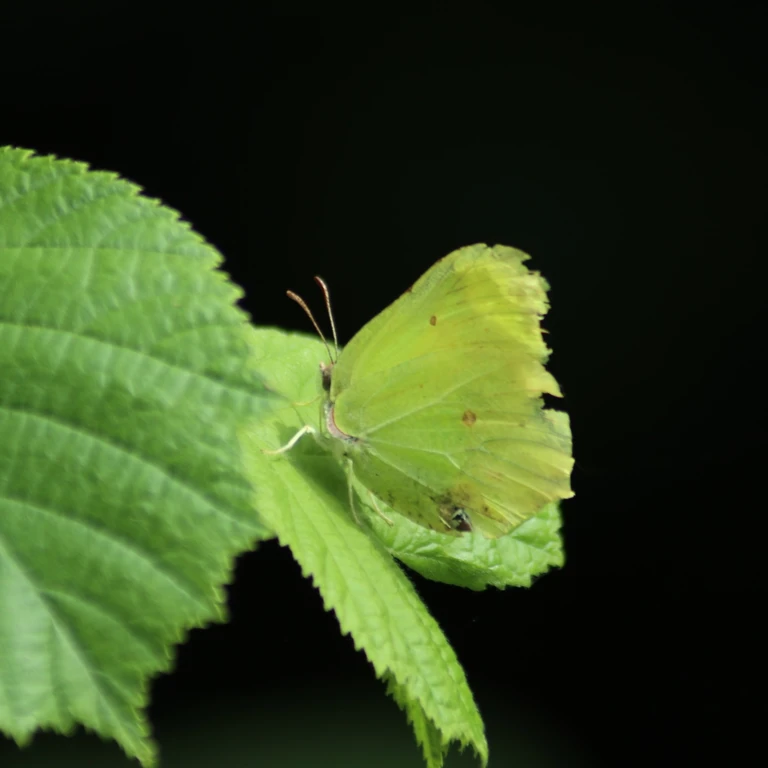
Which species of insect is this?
Gonepteryx rhamni
